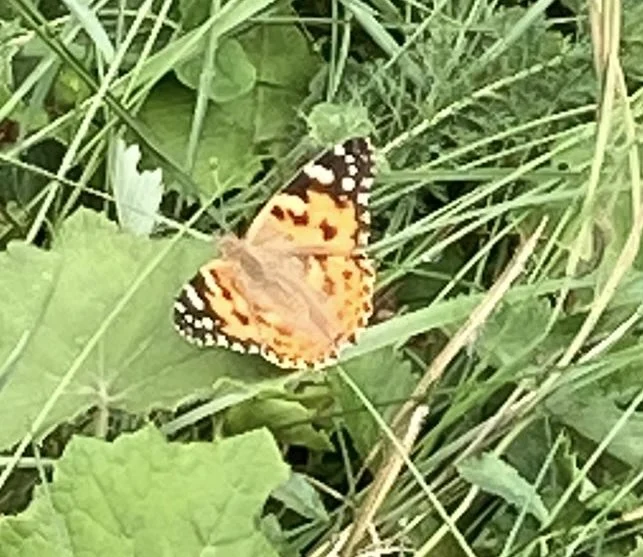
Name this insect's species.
Vanessa cardui
